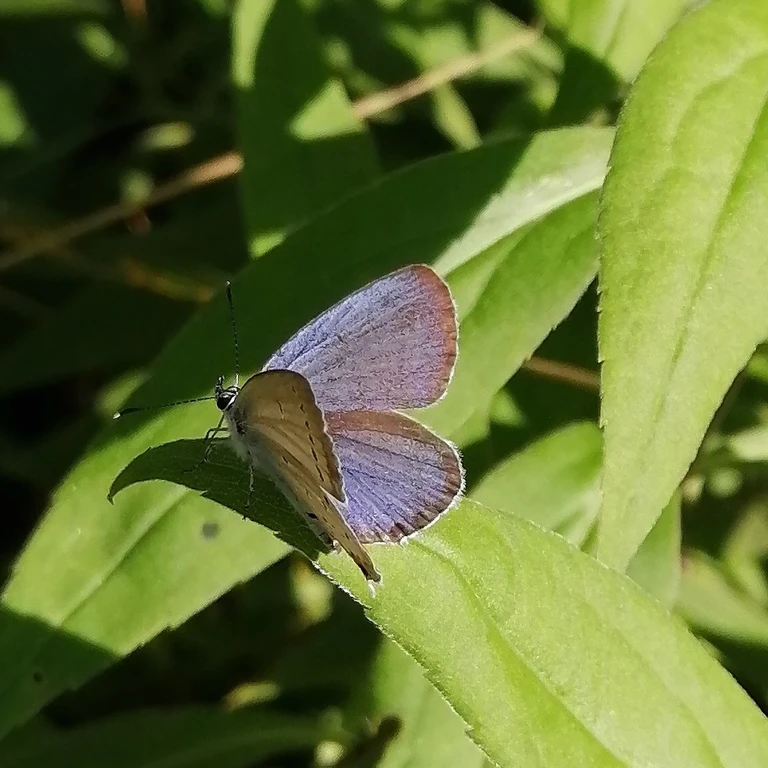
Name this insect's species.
Cupido argiades (also Elkalyce argiades)
